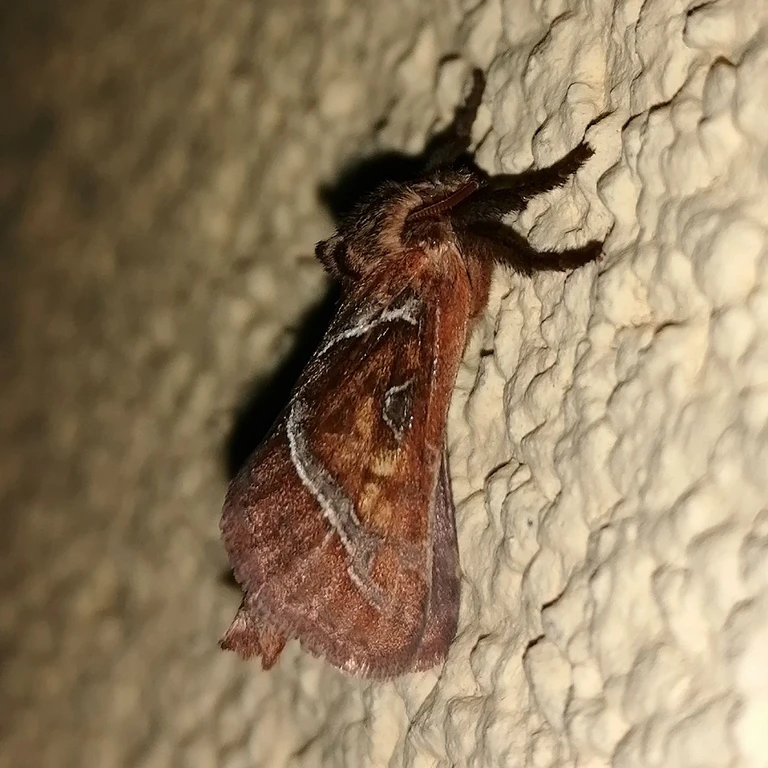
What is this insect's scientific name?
Triodia sylvina
